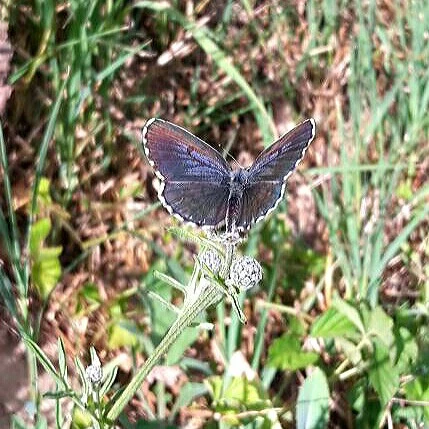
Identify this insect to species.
Scolitantides orion
